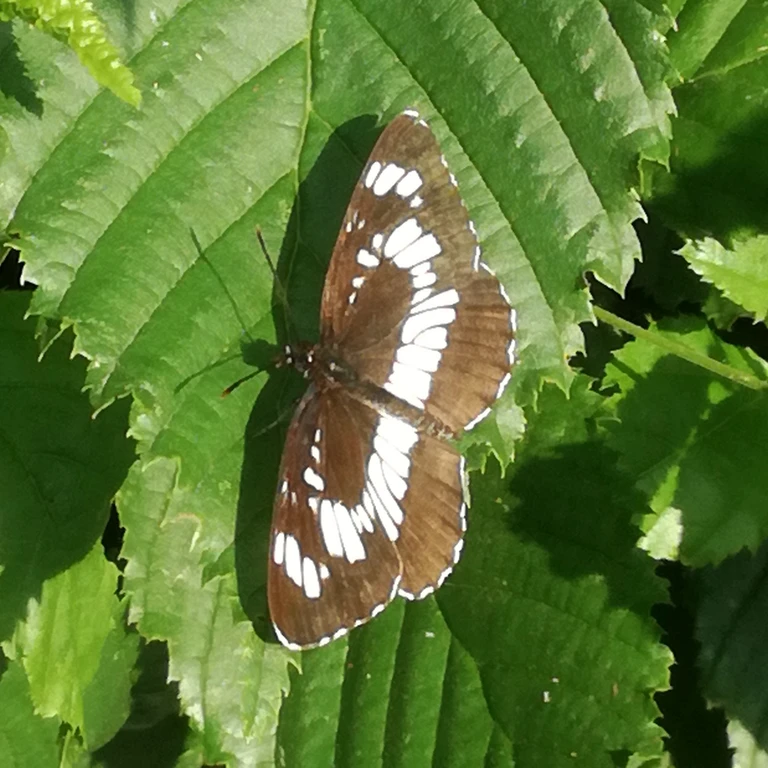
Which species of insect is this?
Neptis rivularis
